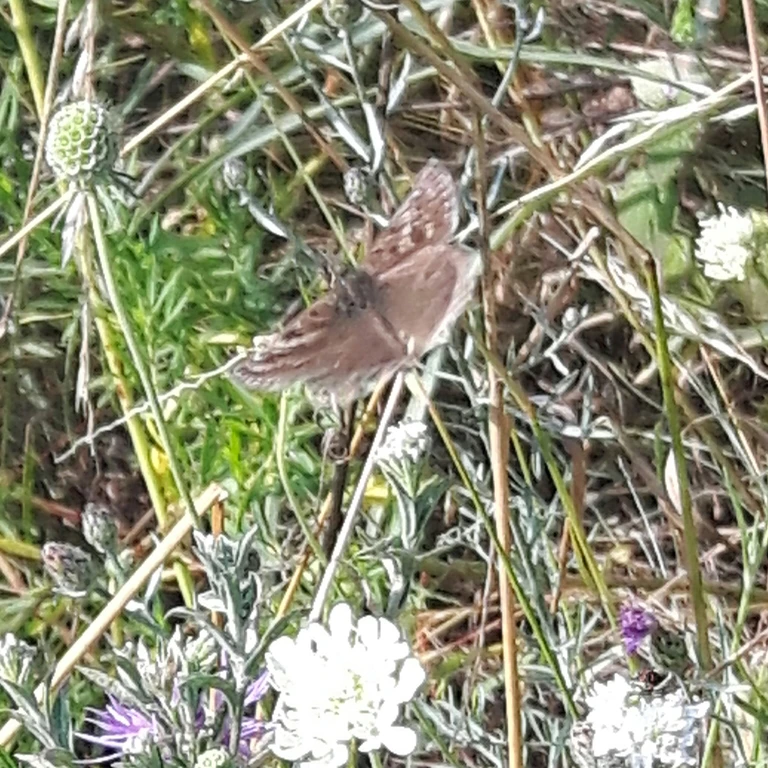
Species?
Erynnis tages
